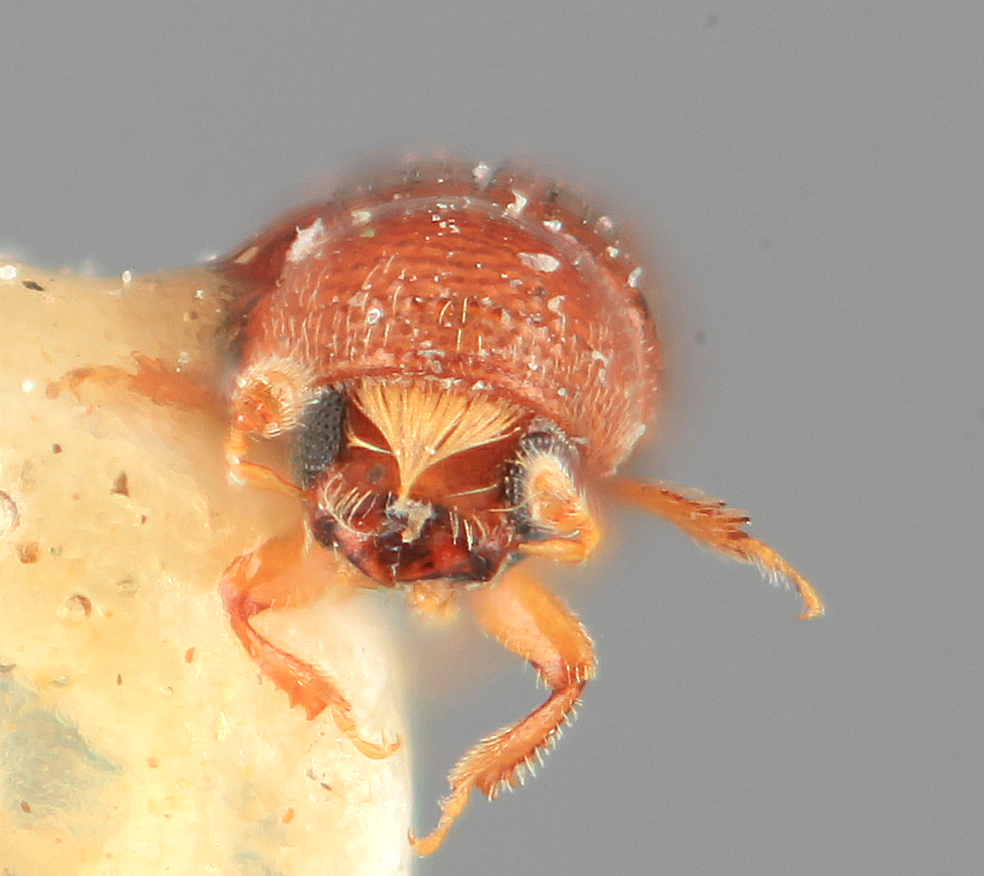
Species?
Araptus facetus
